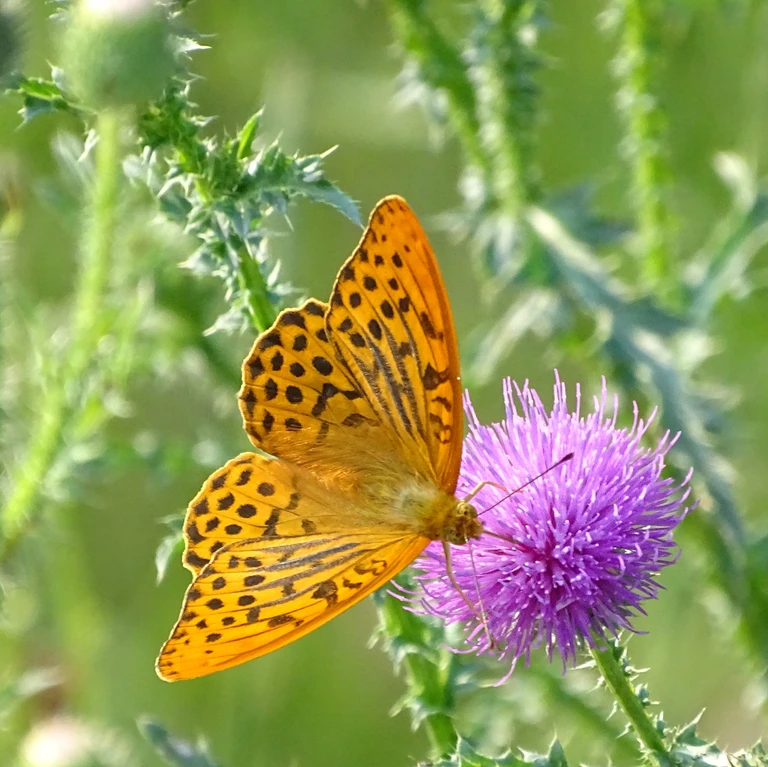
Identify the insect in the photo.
Argynnis paphia
